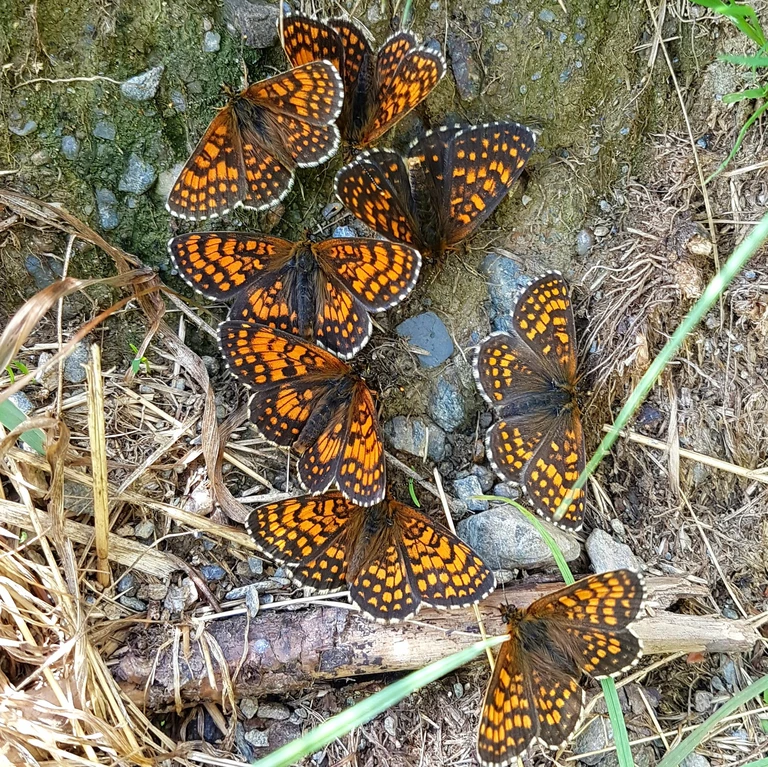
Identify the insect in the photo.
Melitaea athalia
